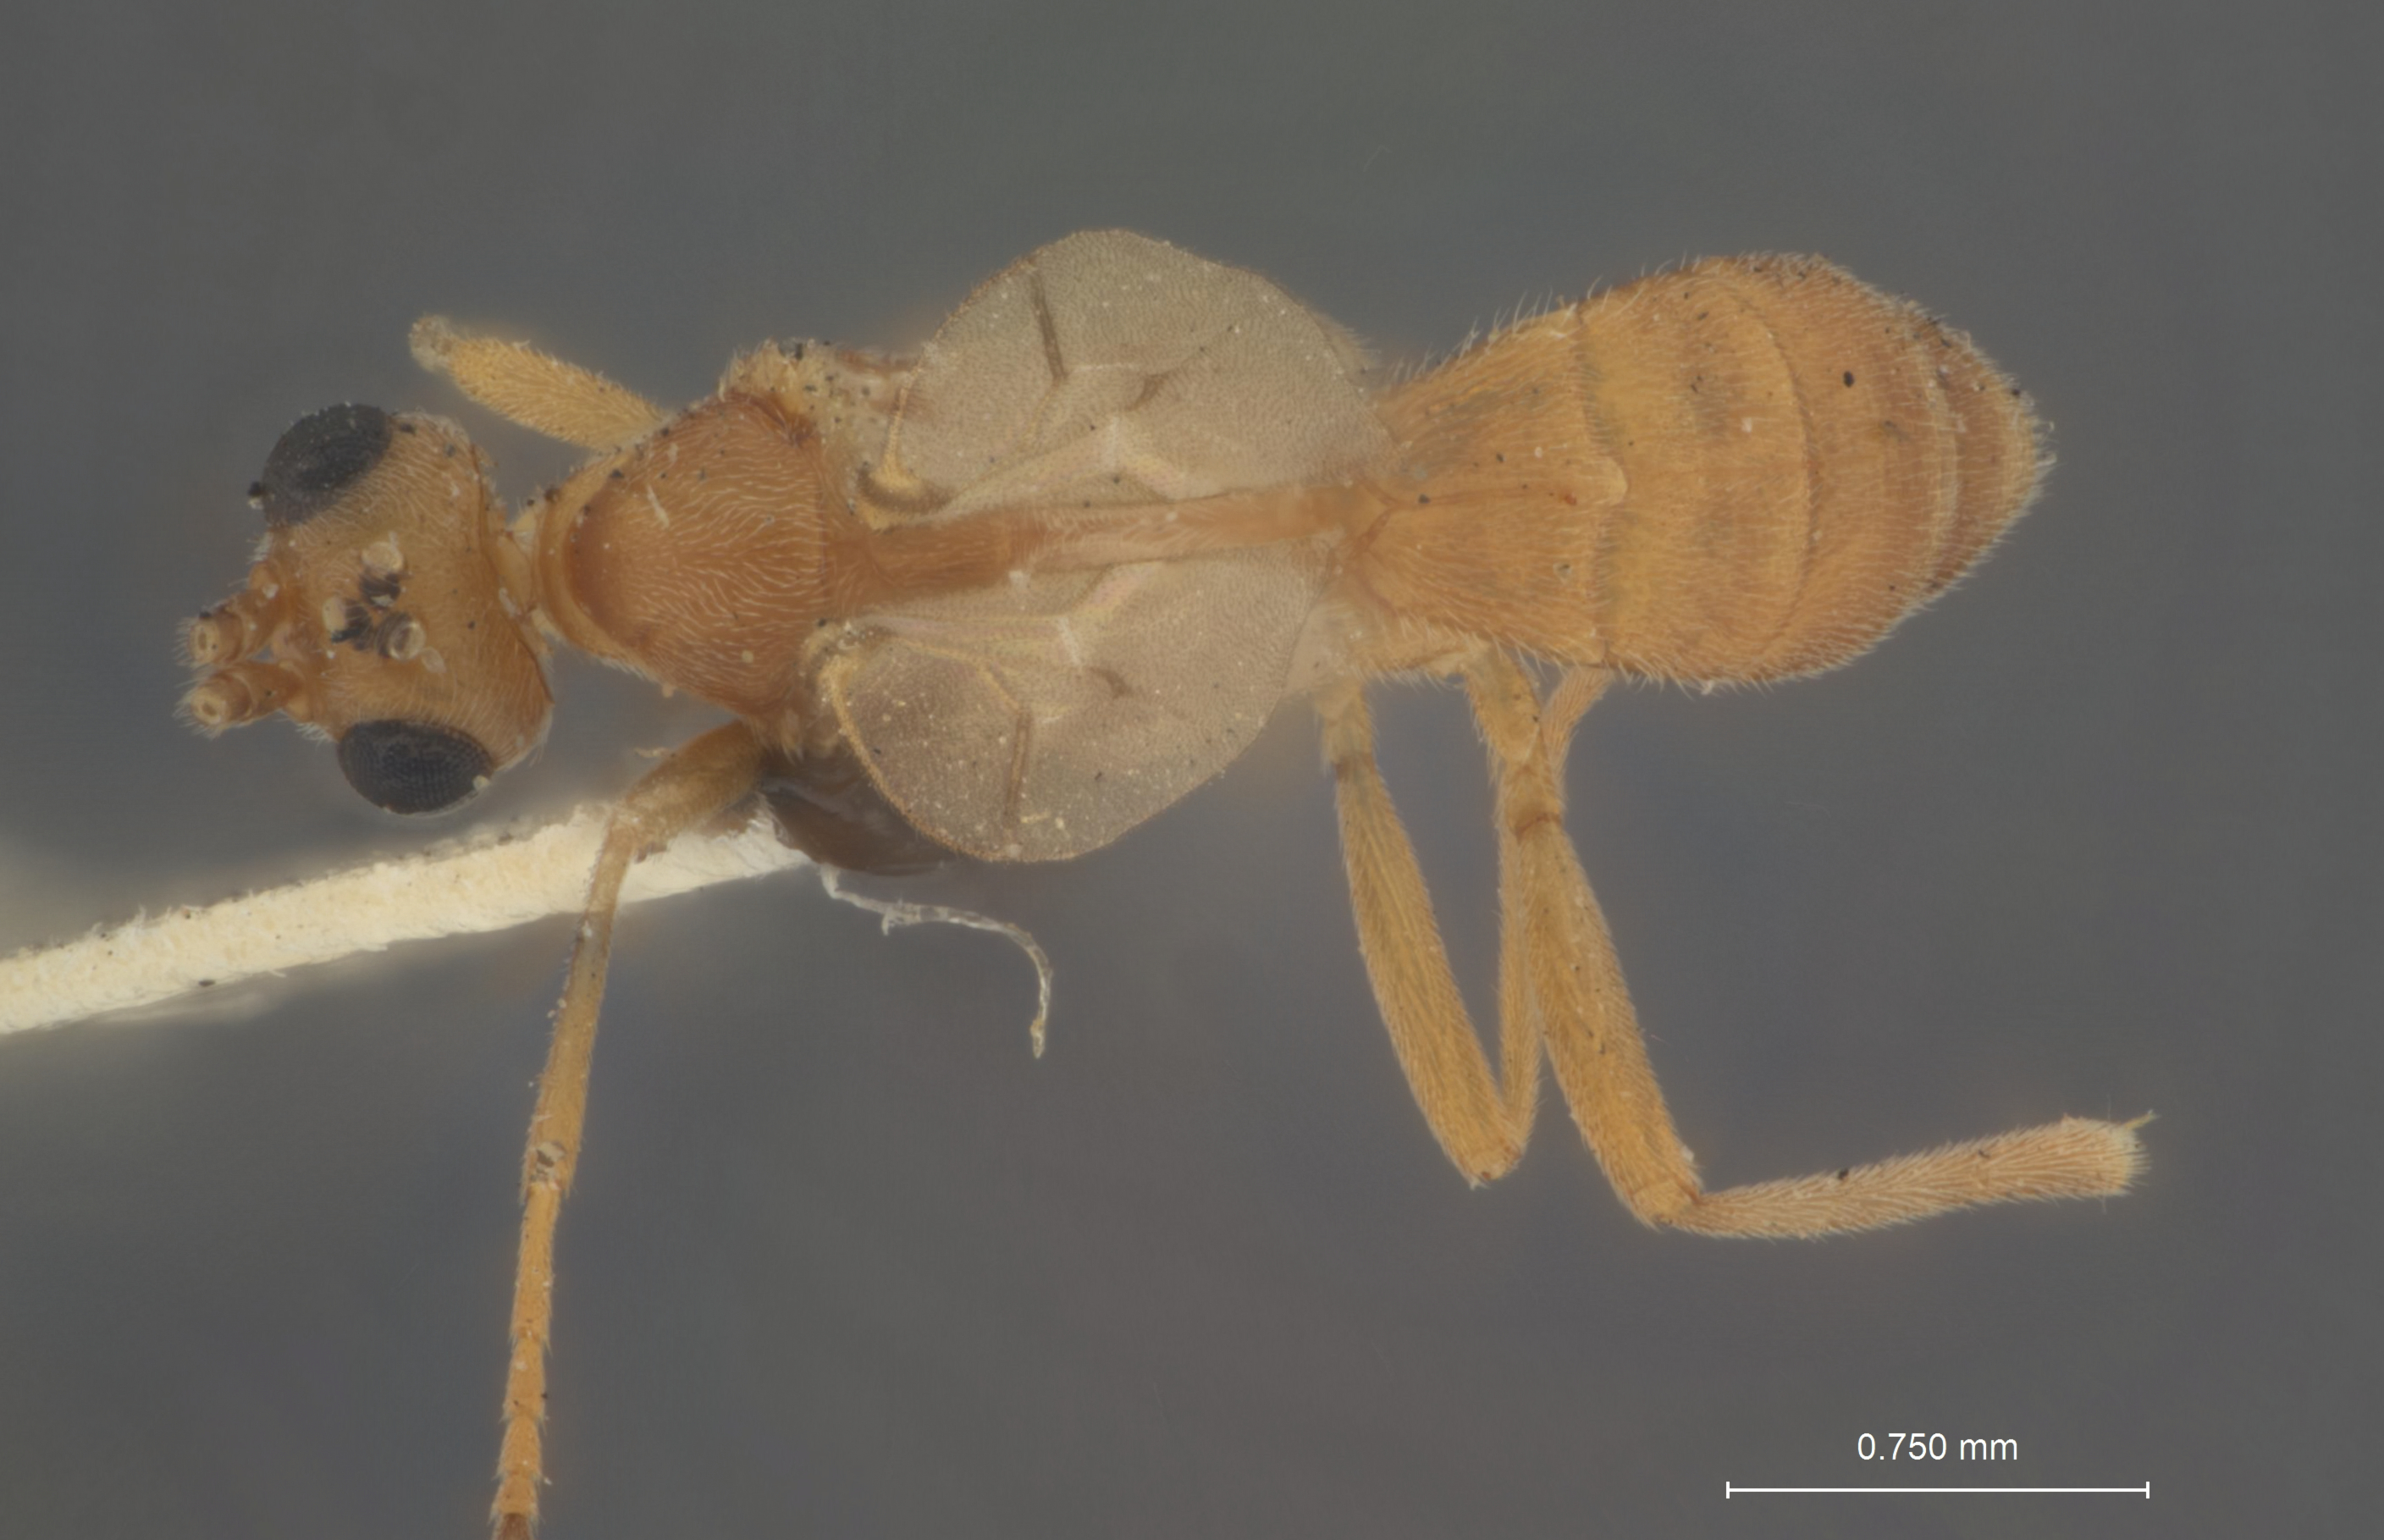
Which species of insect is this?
Rogas laphygmae
